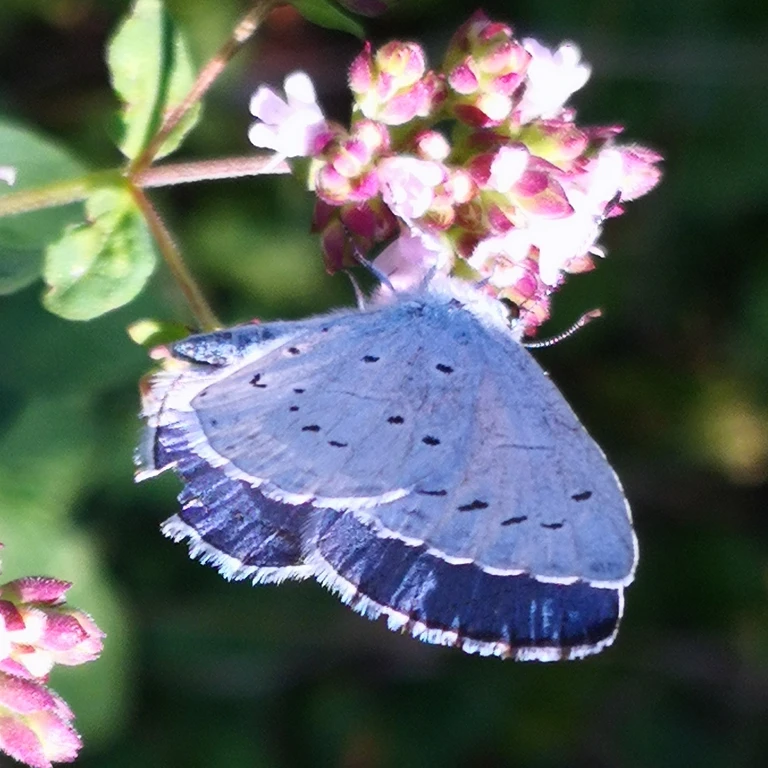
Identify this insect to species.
Celastrina argiolus
